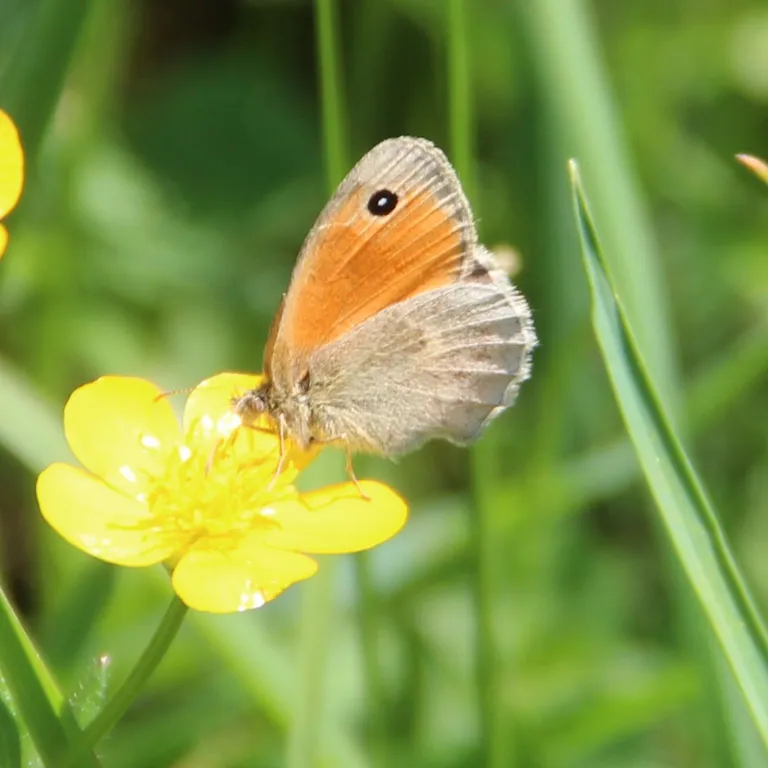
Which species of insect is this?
Coenonympha pamphilus
